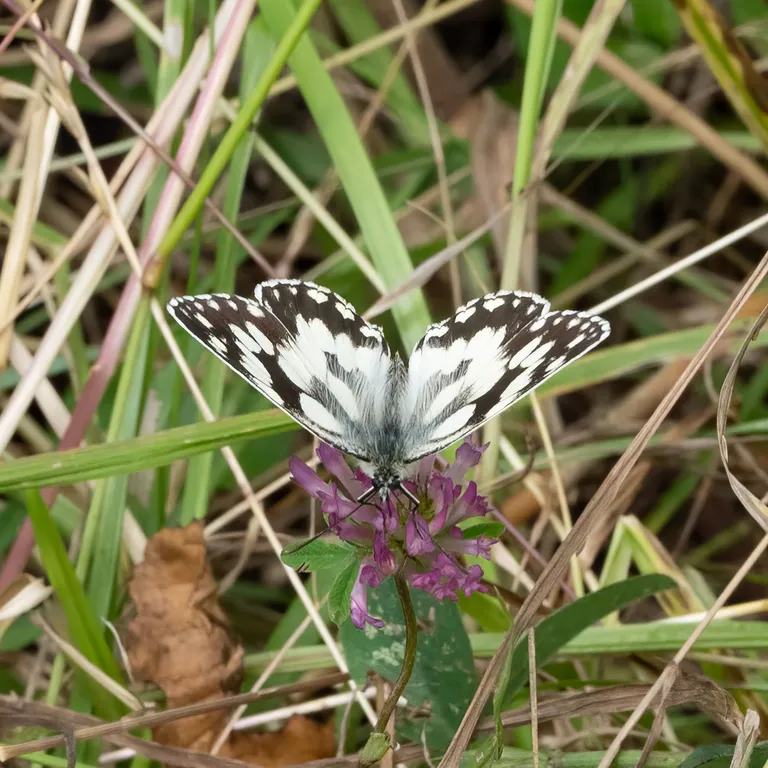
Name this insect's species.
Melanargia galathea
